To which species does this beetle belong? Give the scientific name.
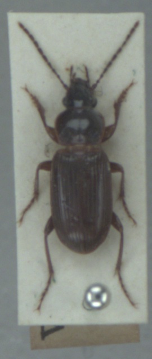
Pterostichus gracilis
